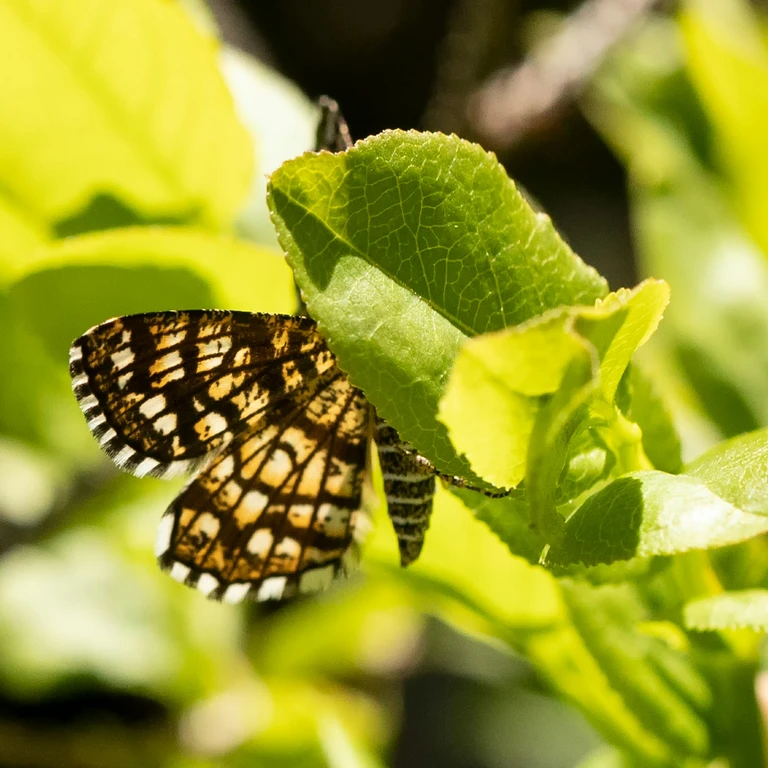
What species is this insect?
Chiasmia clathrata
